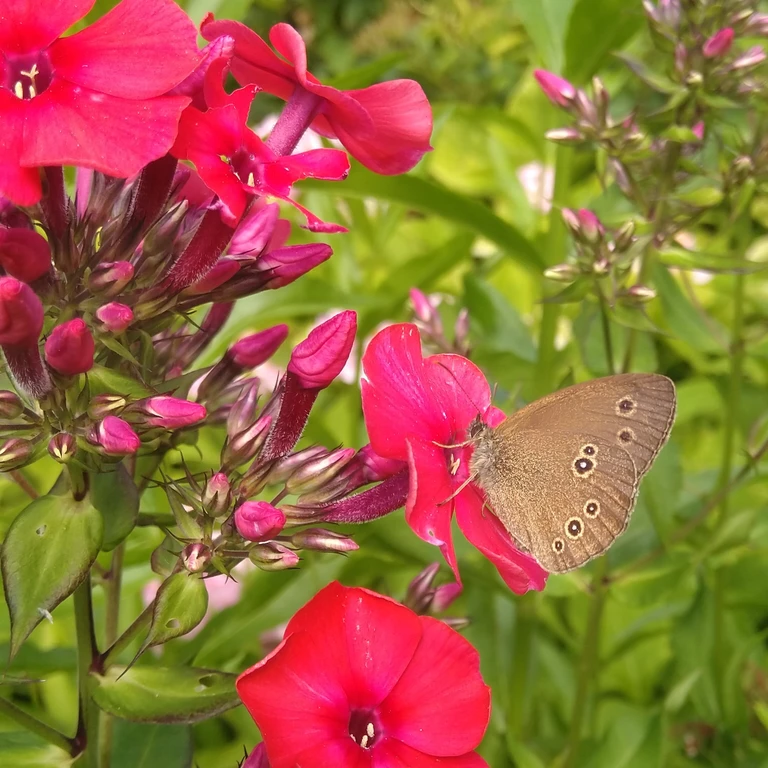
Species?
Aphantopus hyperantus
